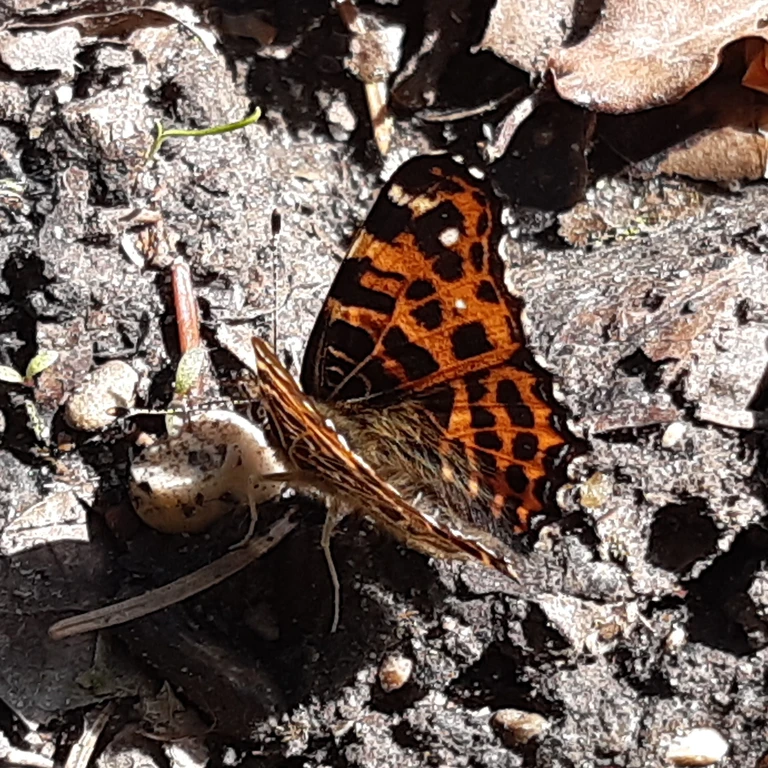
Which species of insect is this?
Araschnia levana
